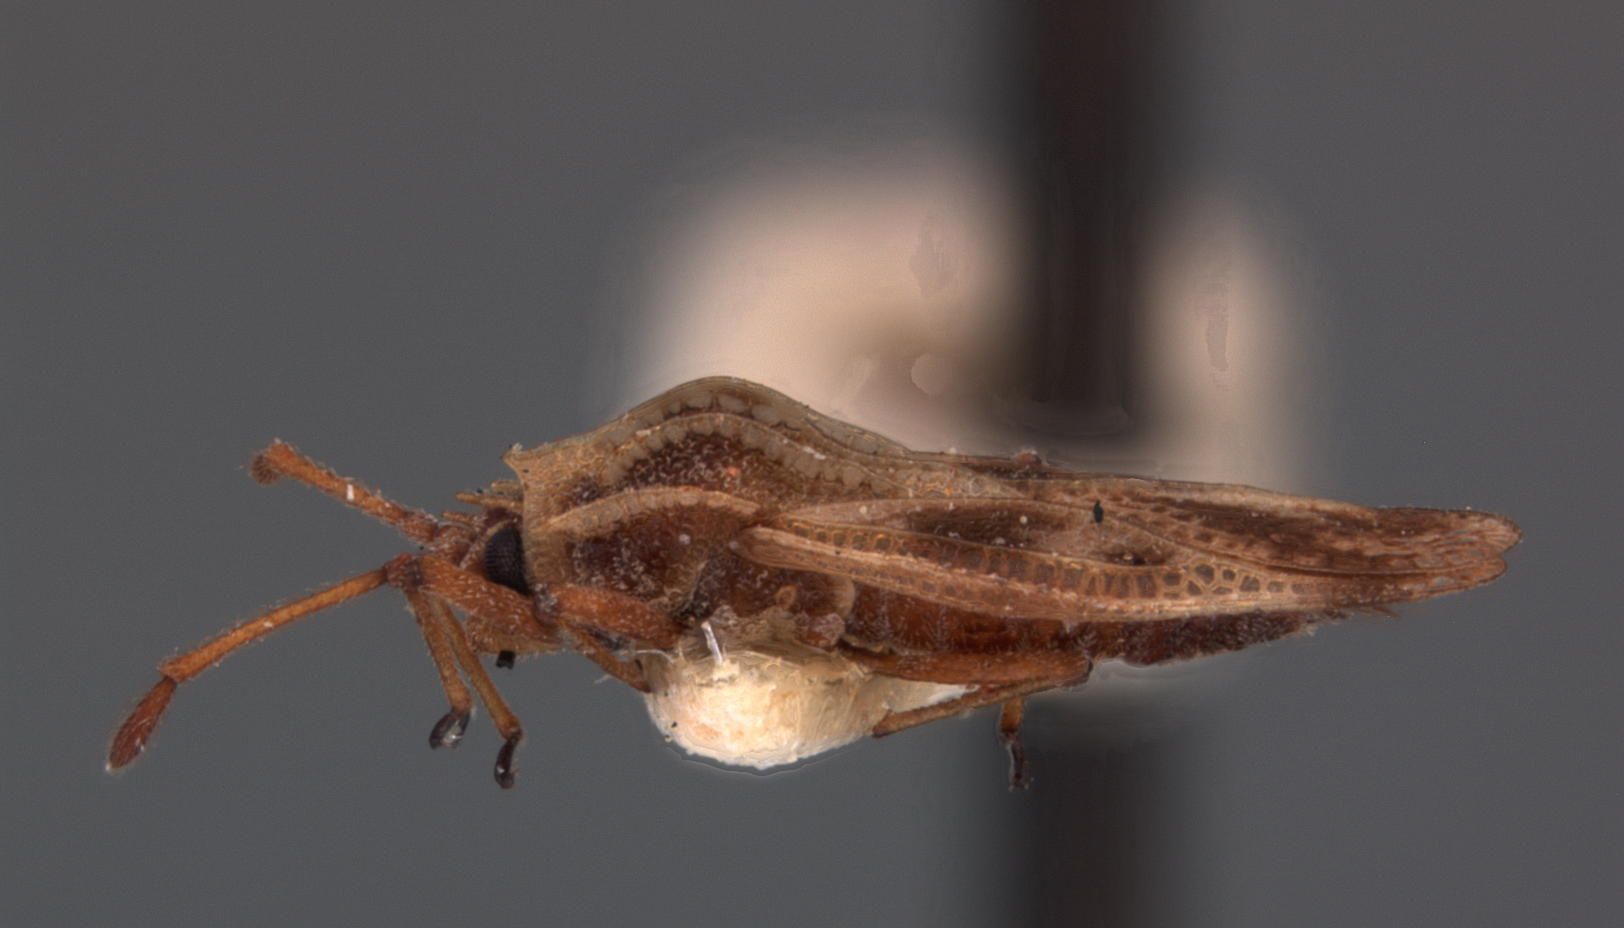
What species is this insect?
Teleonemia vanduzeei
